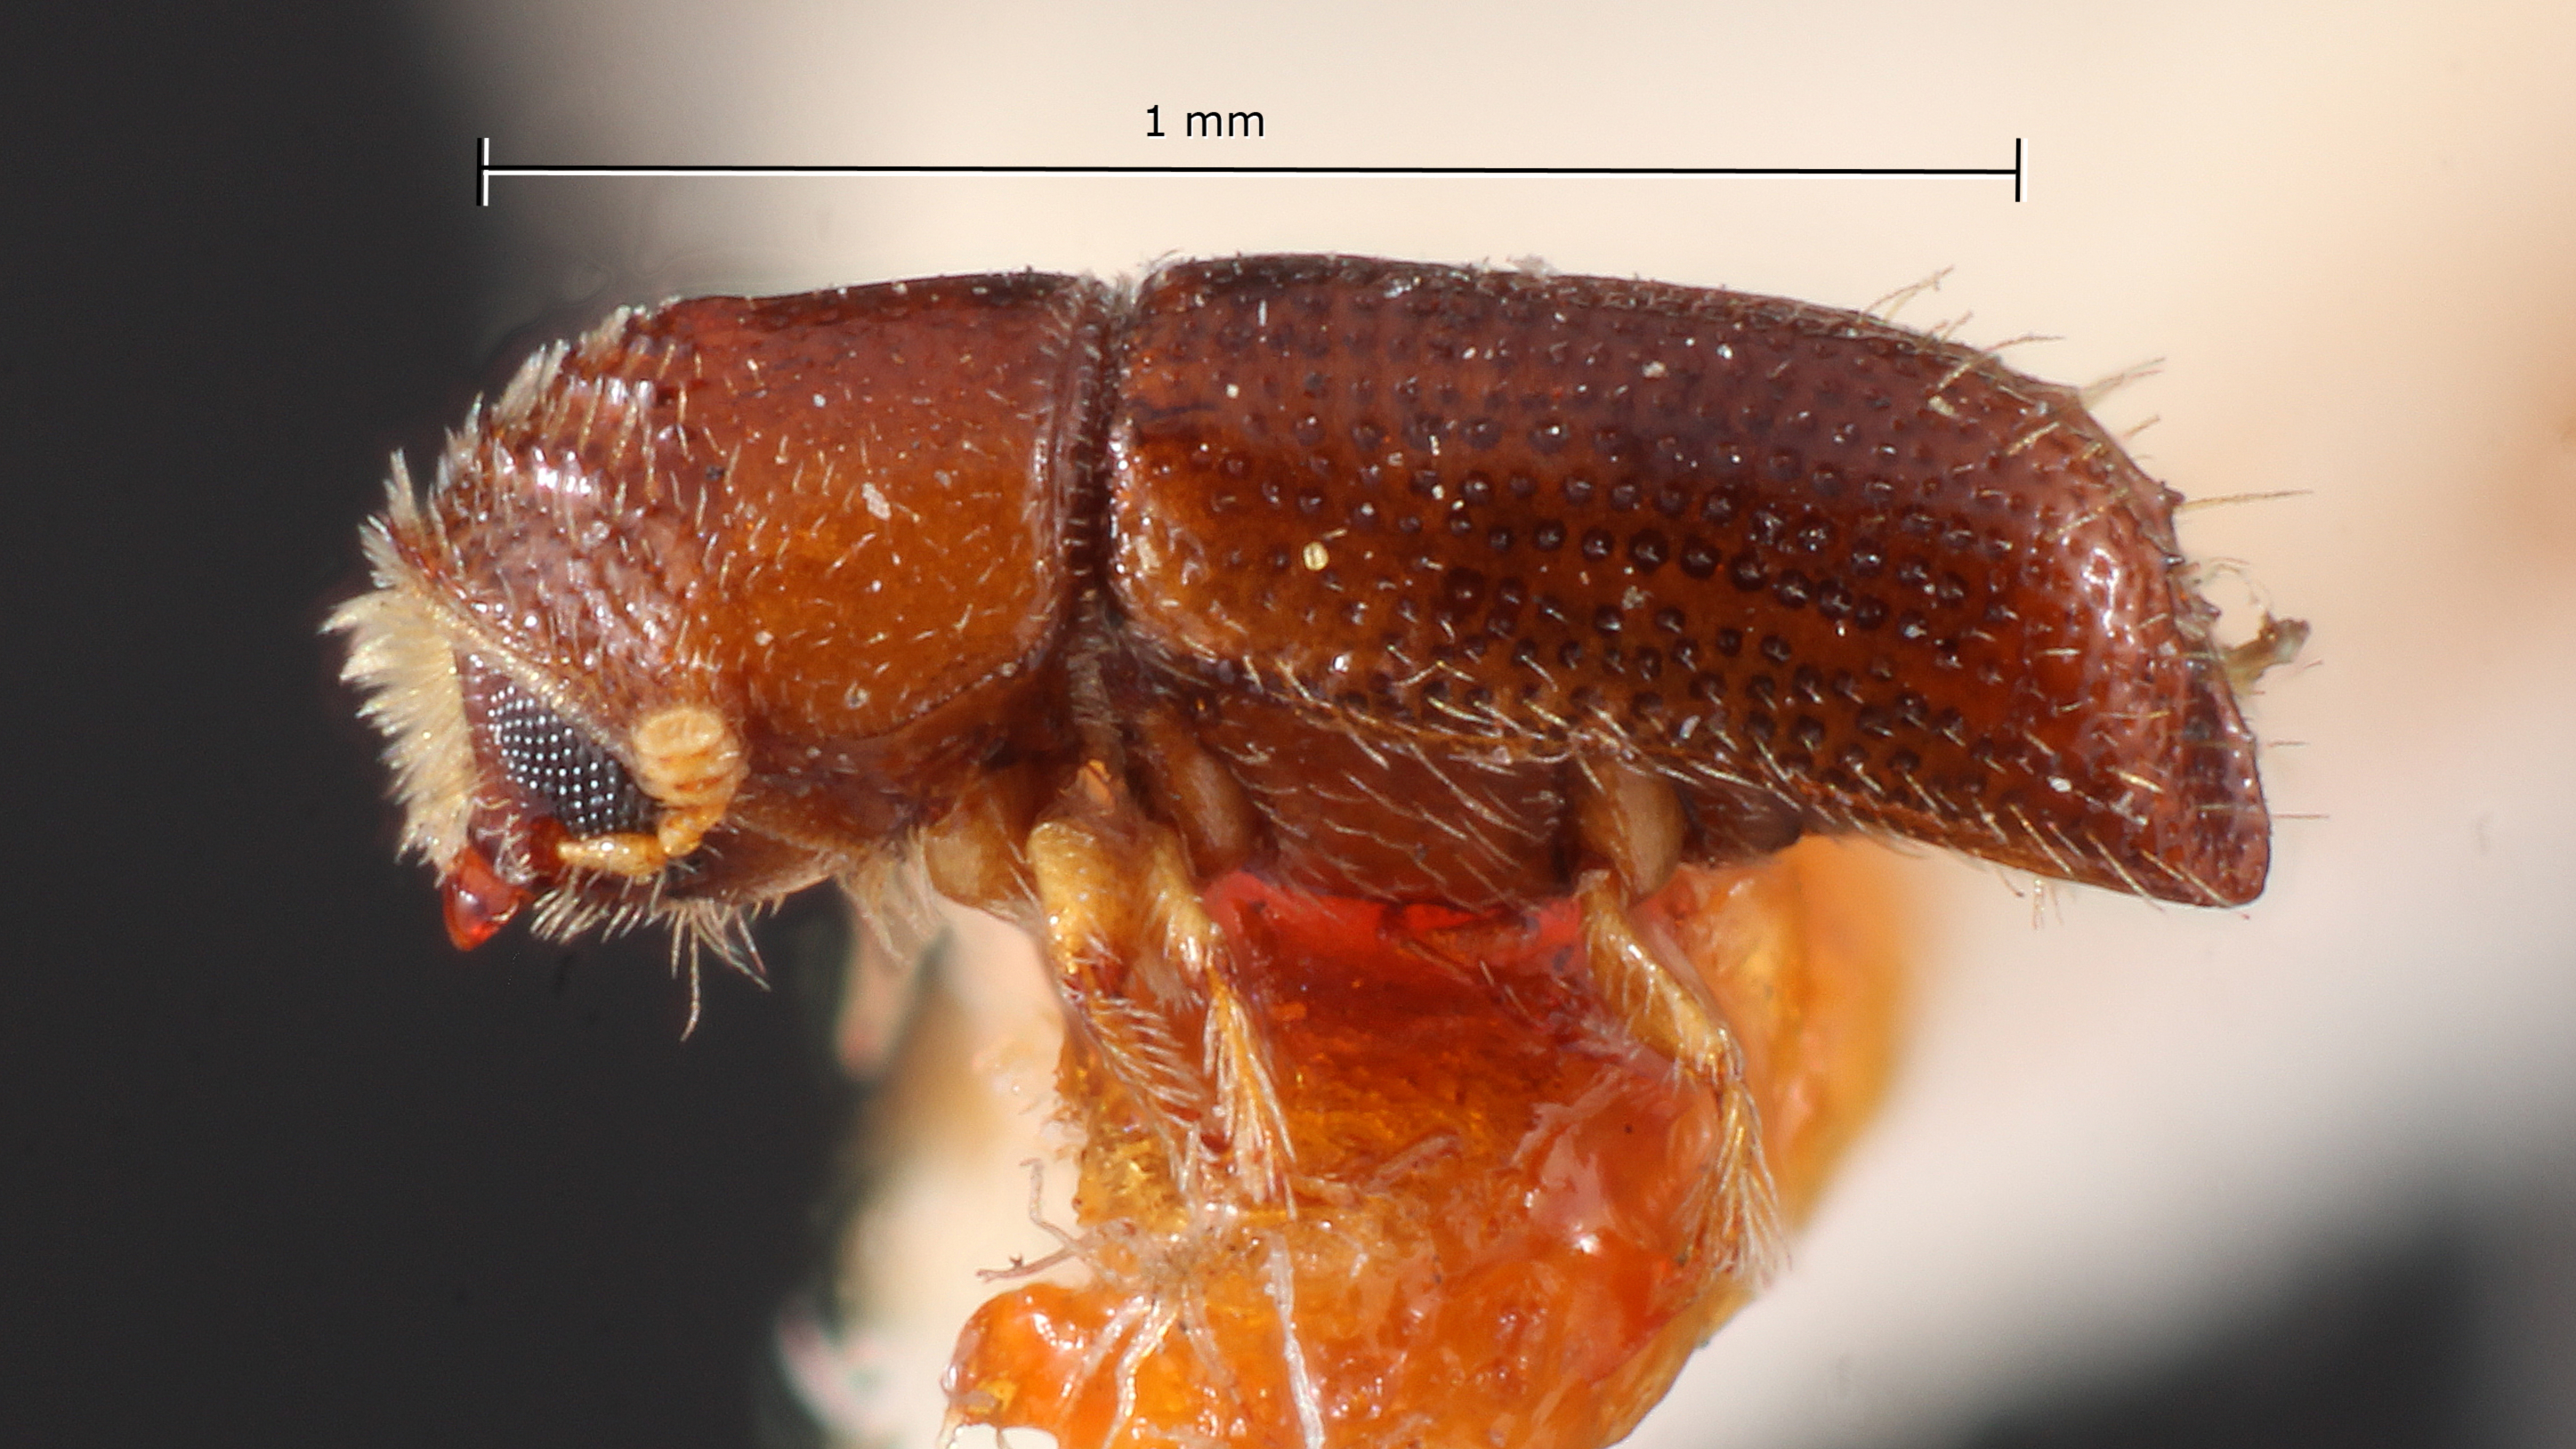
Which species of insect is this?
Pityophthorus fortis
